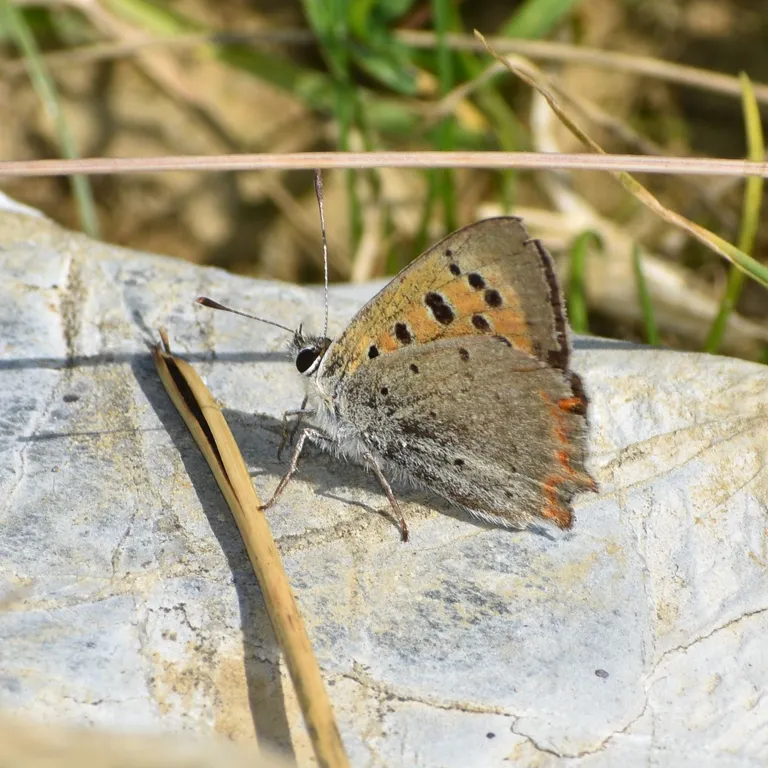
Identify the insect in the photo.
Lycaena phlaeas
